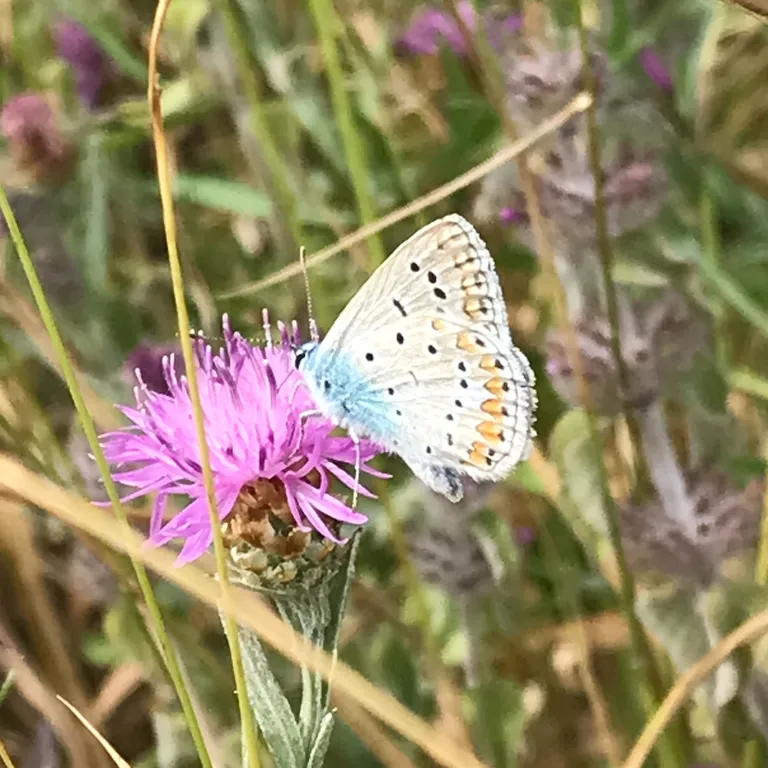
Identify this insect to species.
Polyommatus icarus
